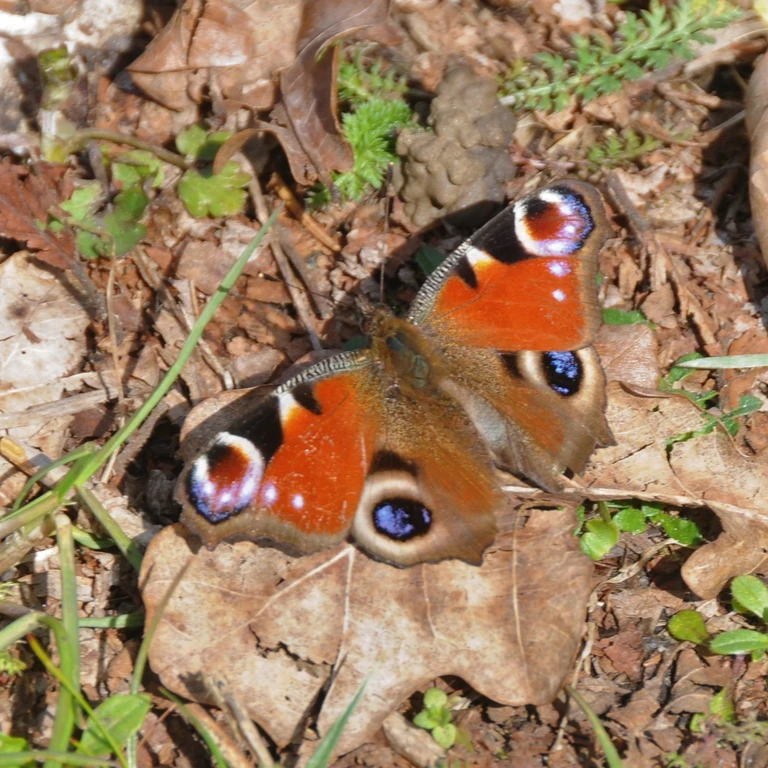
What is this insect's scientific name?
Aglais io
